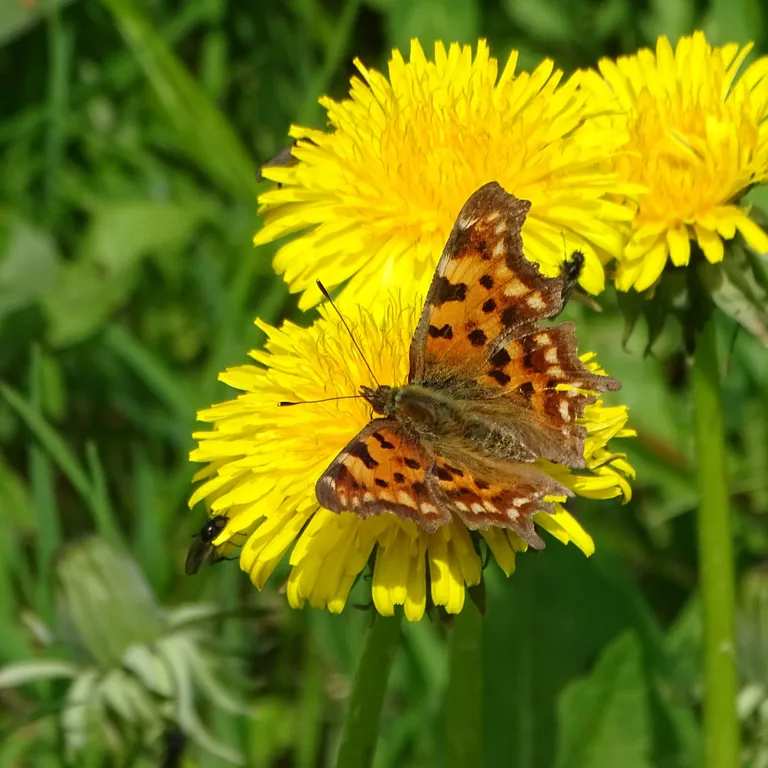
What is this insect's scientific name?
Polygonia c-album
